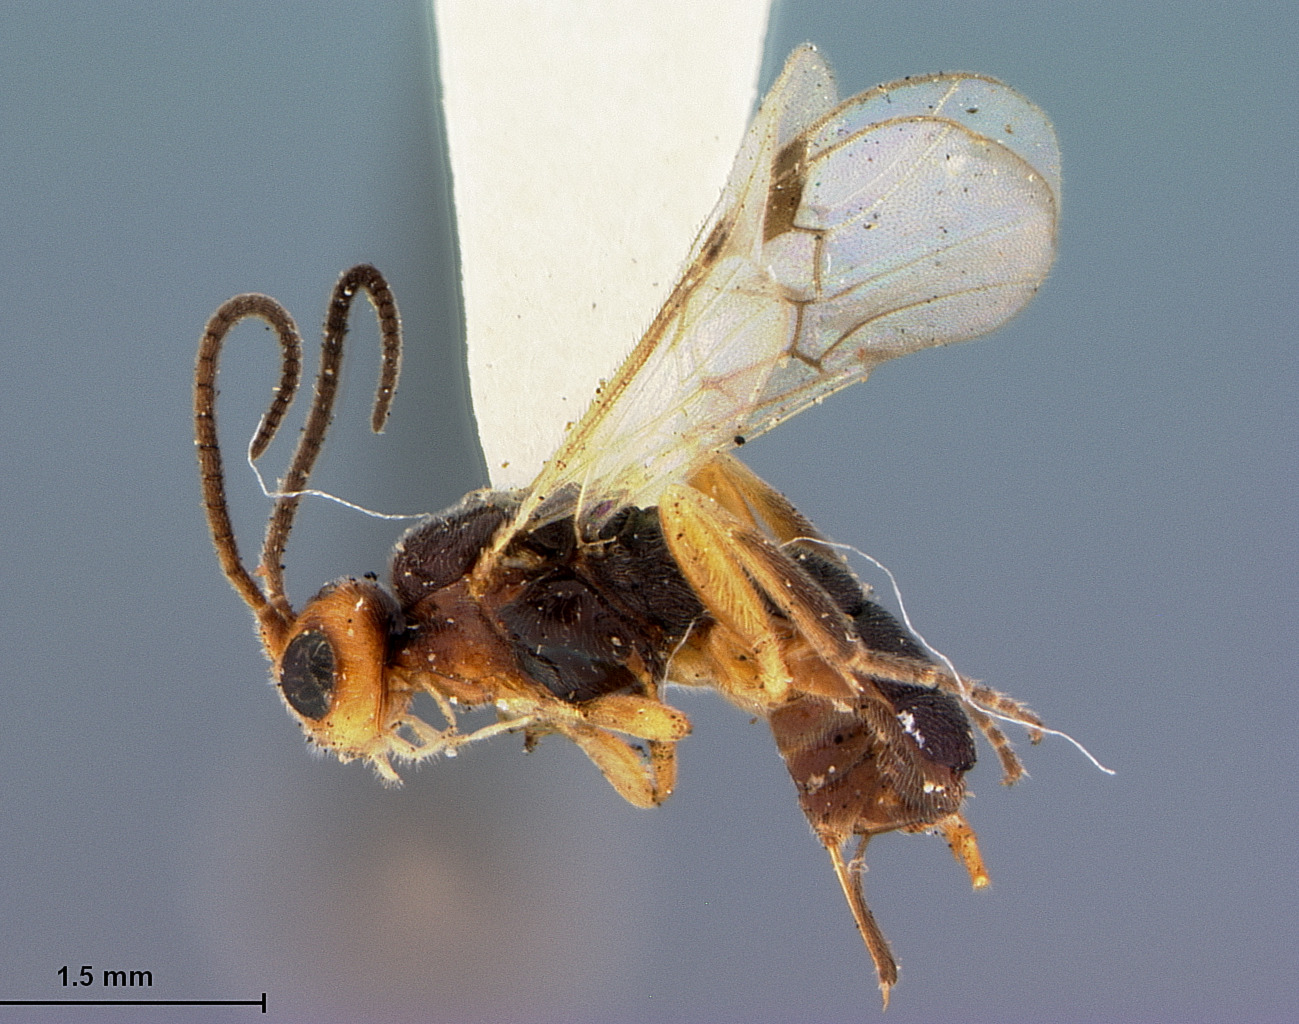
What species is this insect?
Aliolus patei
